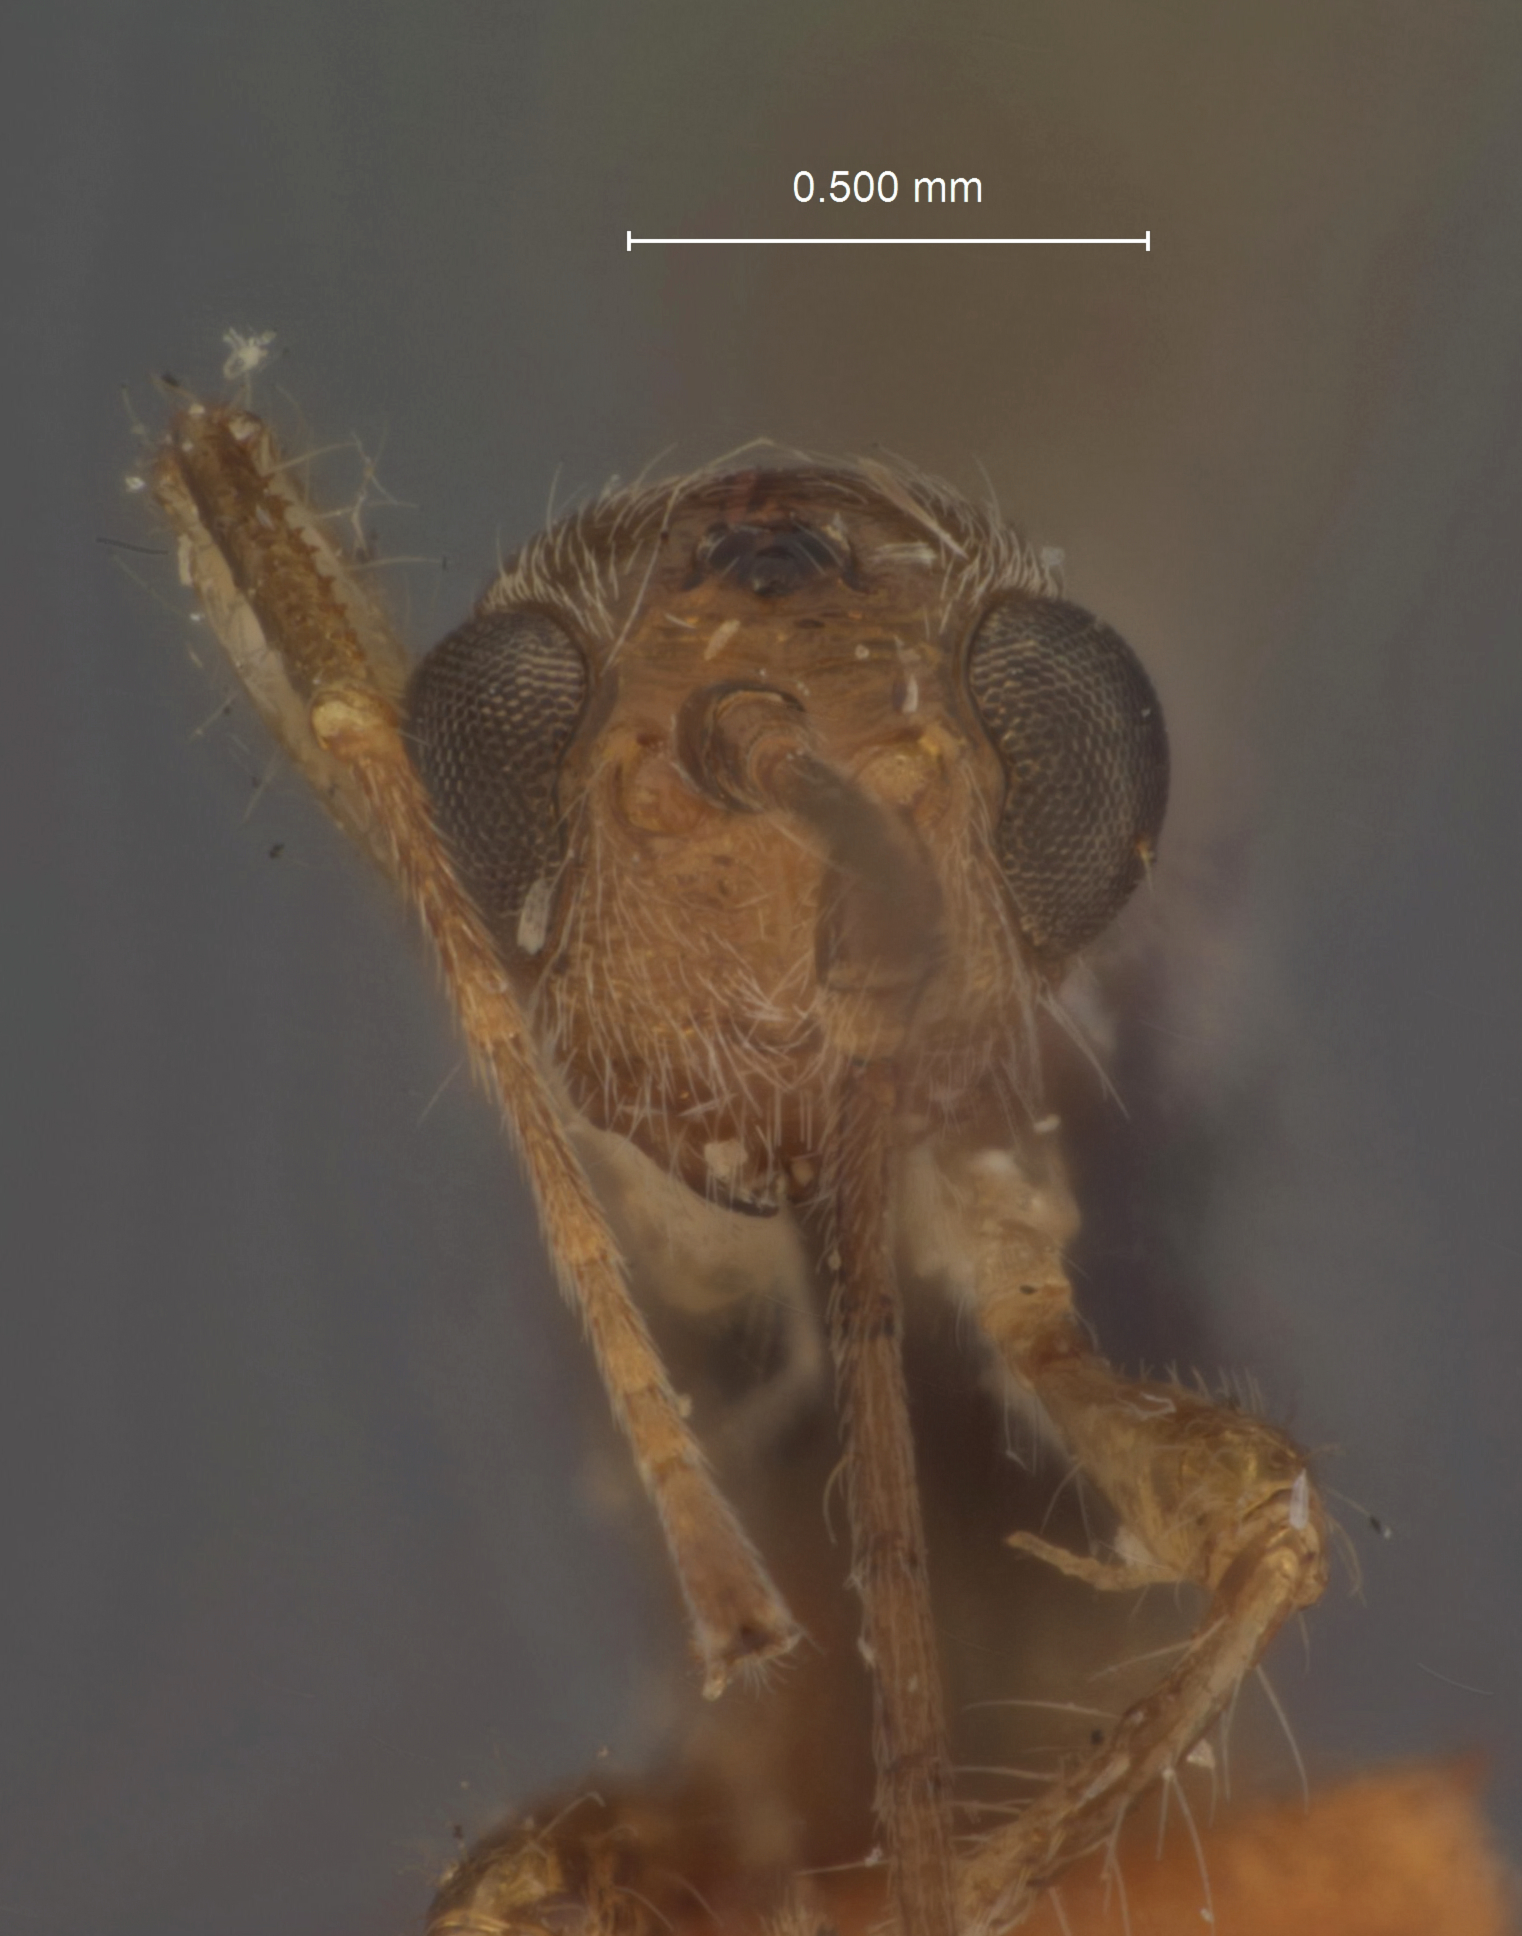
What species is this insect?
Spathius pyrrhus
